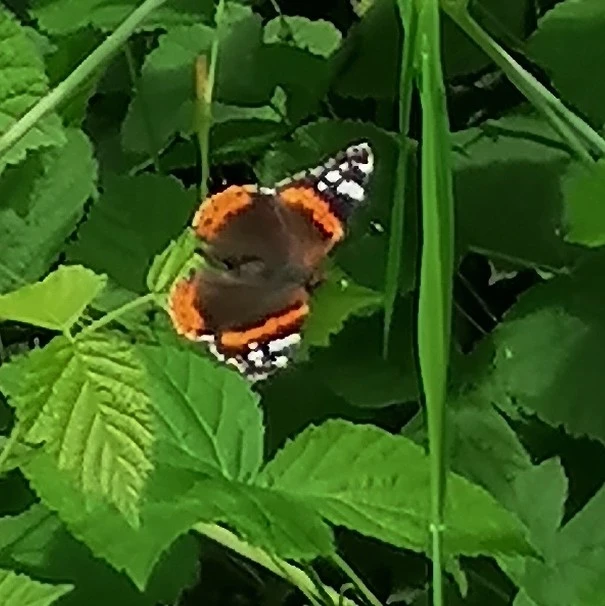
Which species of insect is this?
Vanessa atalanta
